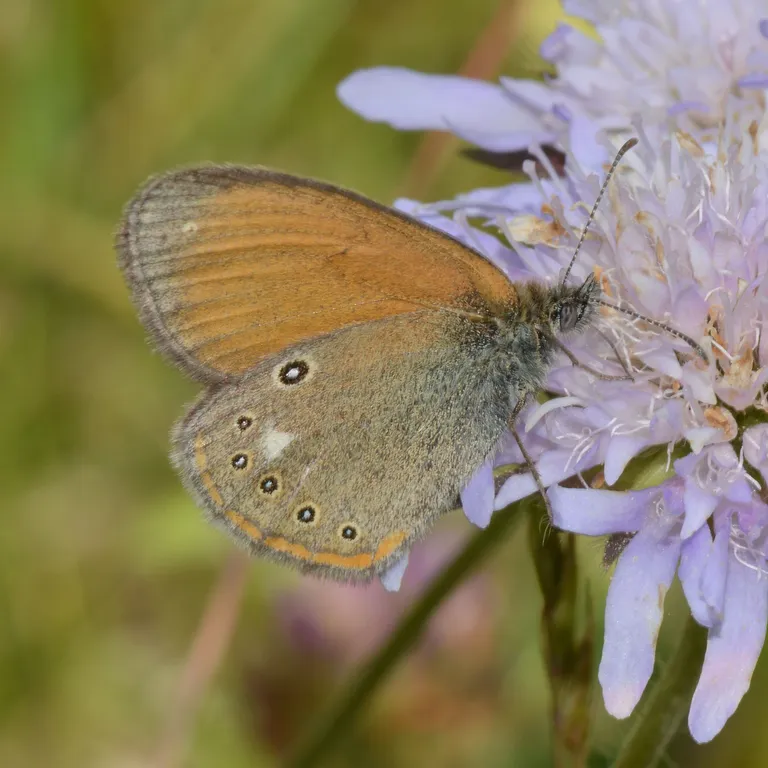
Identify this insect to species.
Coenonympha glycerion (also Coenonympha iphis)
